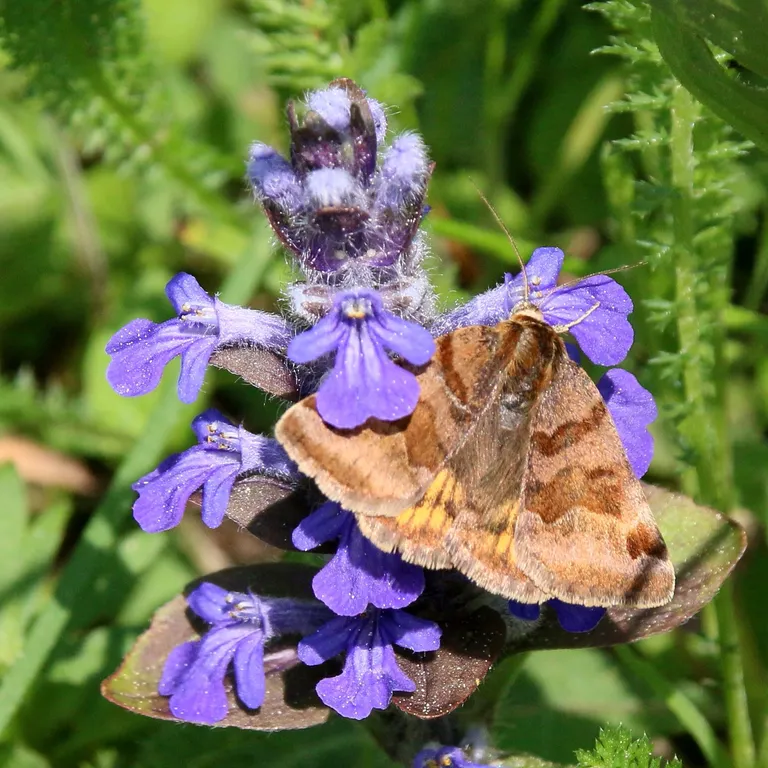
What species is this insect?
Euclidia glyphica
